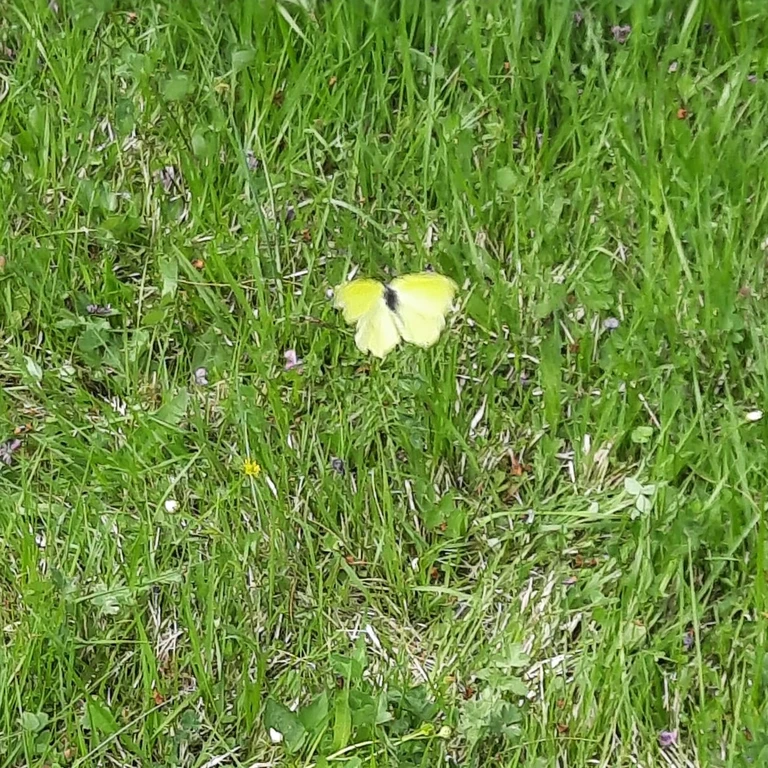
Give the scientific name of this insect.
Gonepteryx rhamni
